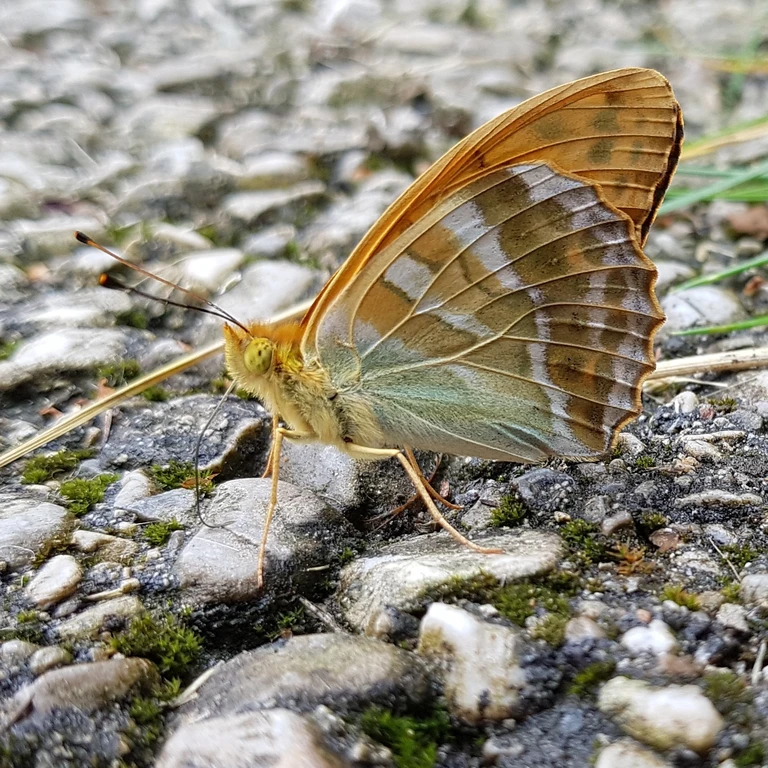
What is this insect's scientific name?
Argynnis paphia
